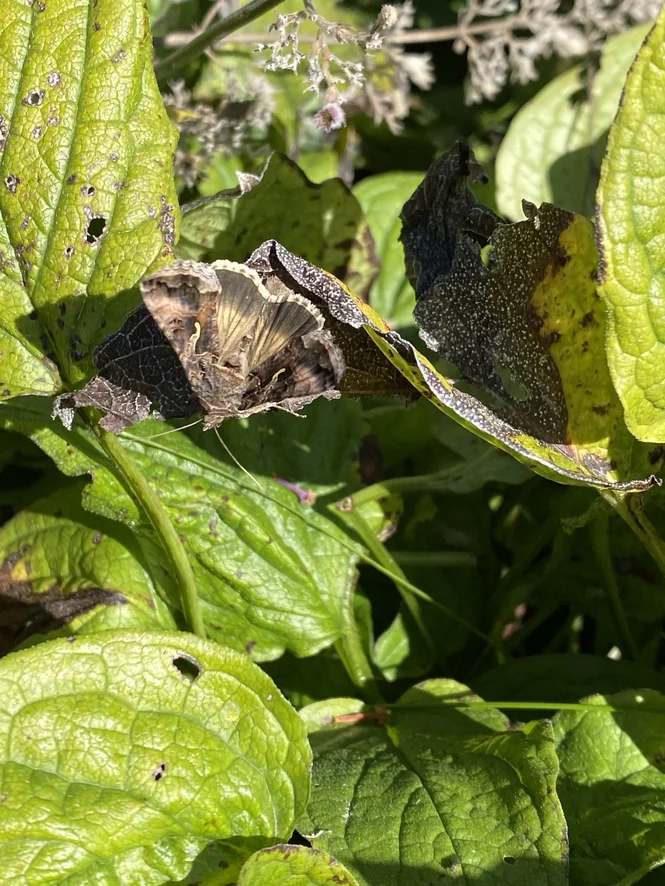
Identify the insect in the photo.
Autographa gamma
